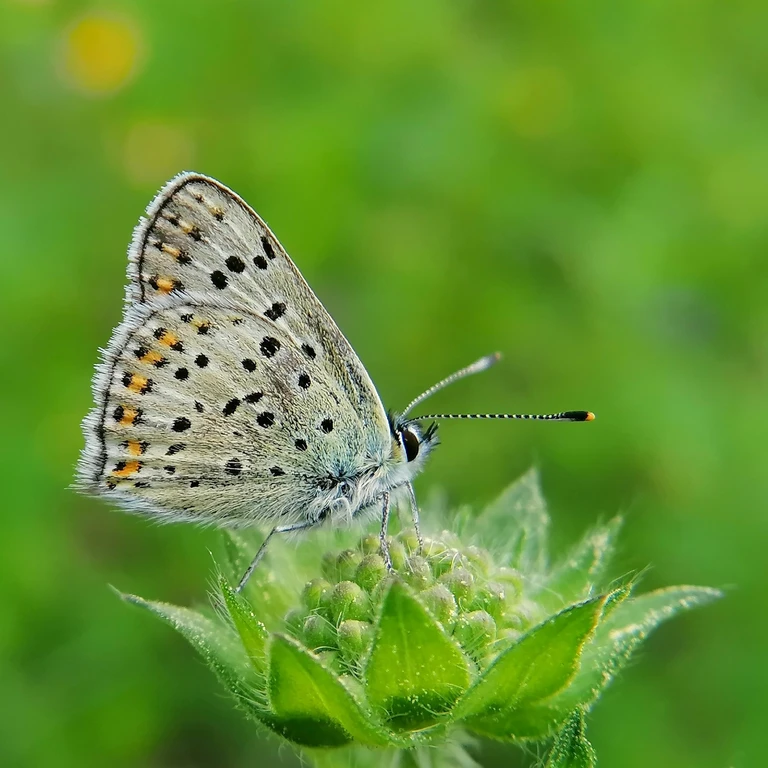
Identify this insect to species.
Lycaena tityrus (also Loweia tityrus)
